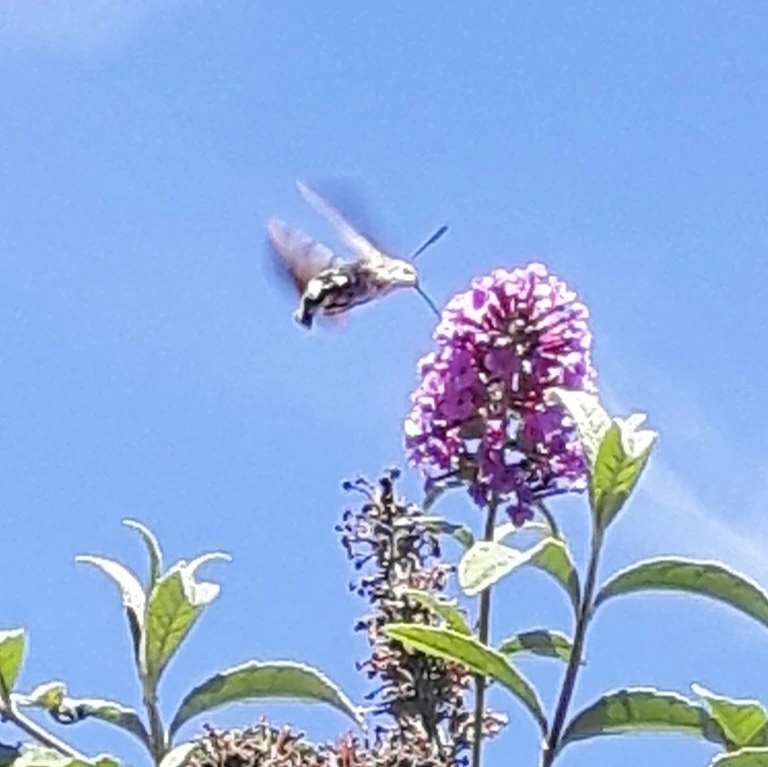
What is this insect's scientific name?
Macroglossum stellatarum
